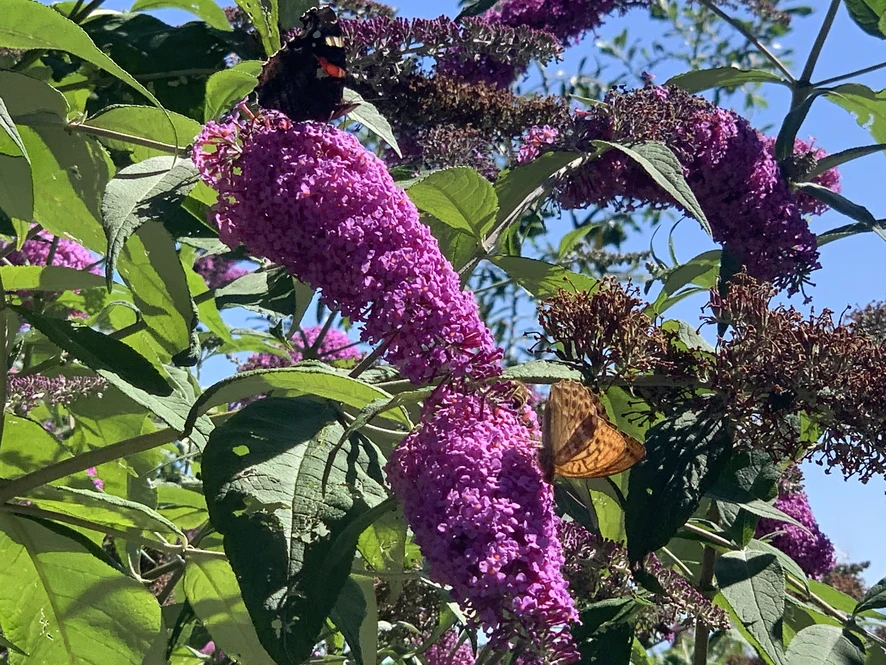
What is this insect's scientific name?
Argynnis paphia
